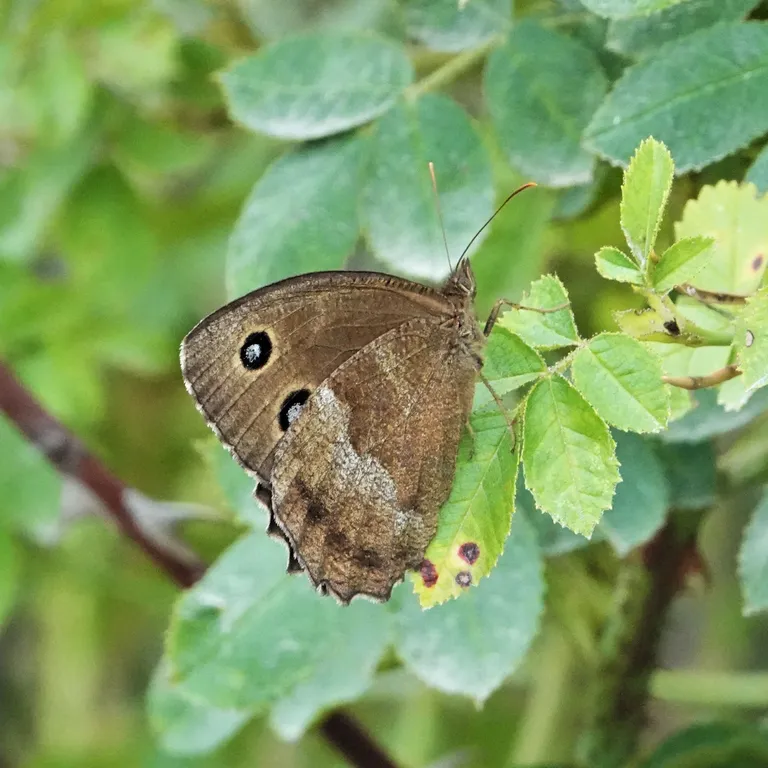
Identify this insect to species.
Minois dryas
